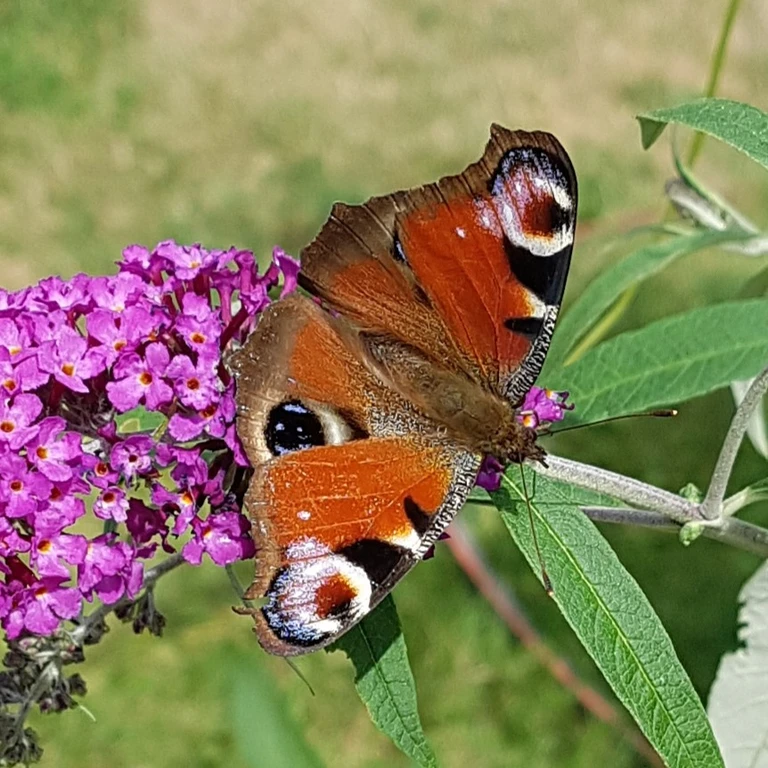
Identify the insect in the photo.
Aglais io
